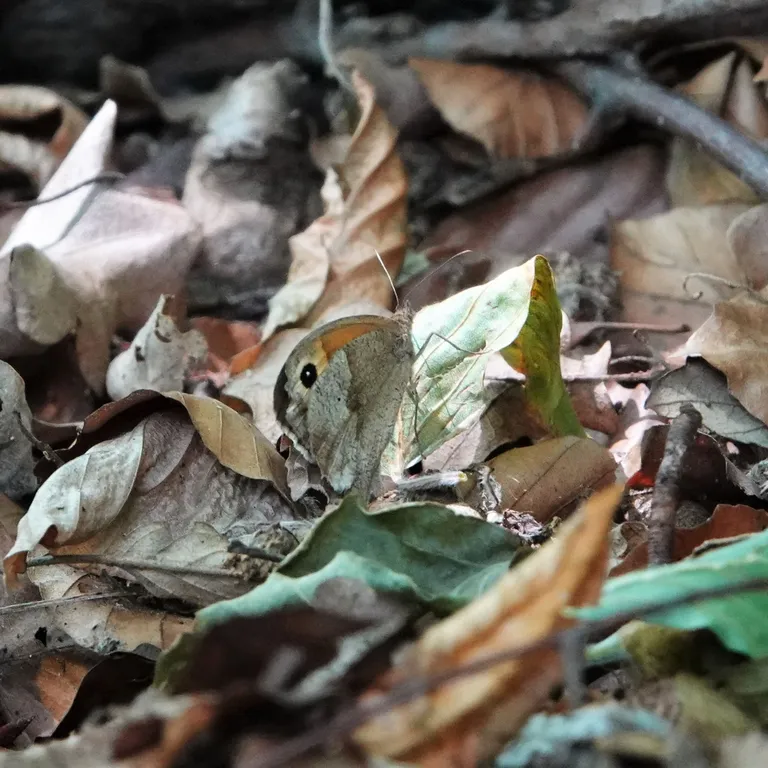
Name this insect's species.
Maniola jurtina
